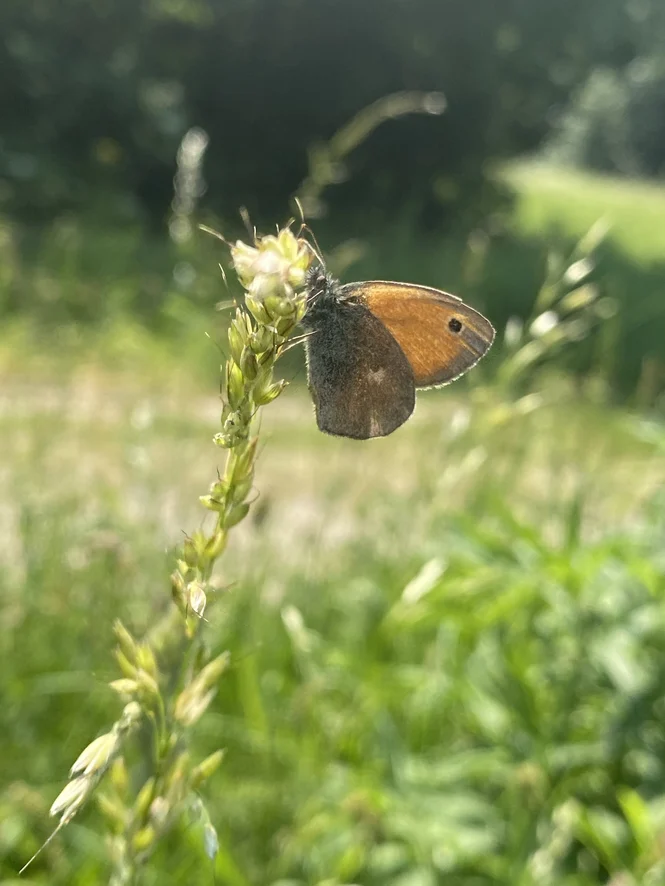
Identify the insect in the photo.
Coenonympha pamphilus
